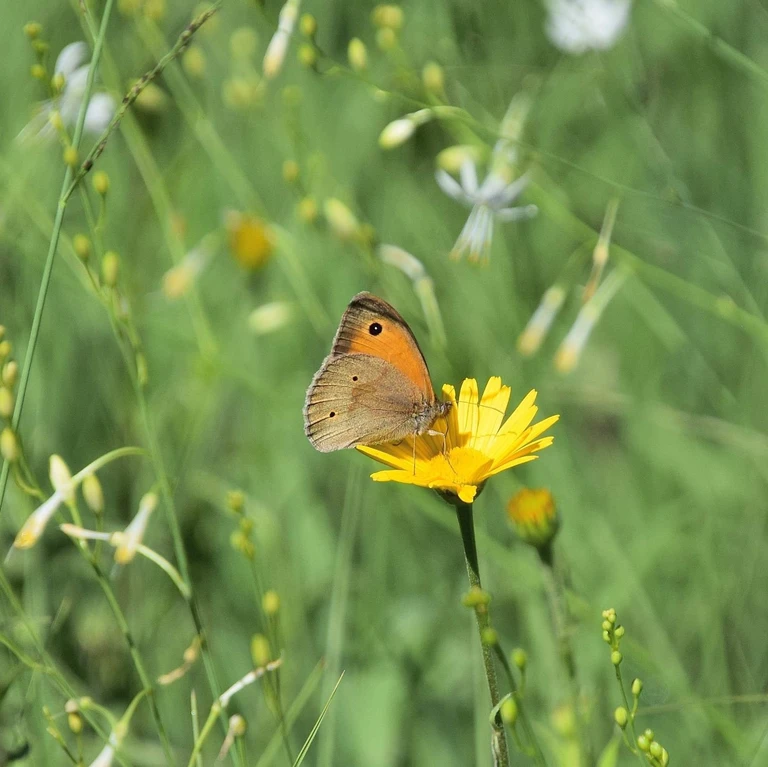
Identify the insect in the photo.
Maniola jurtina
